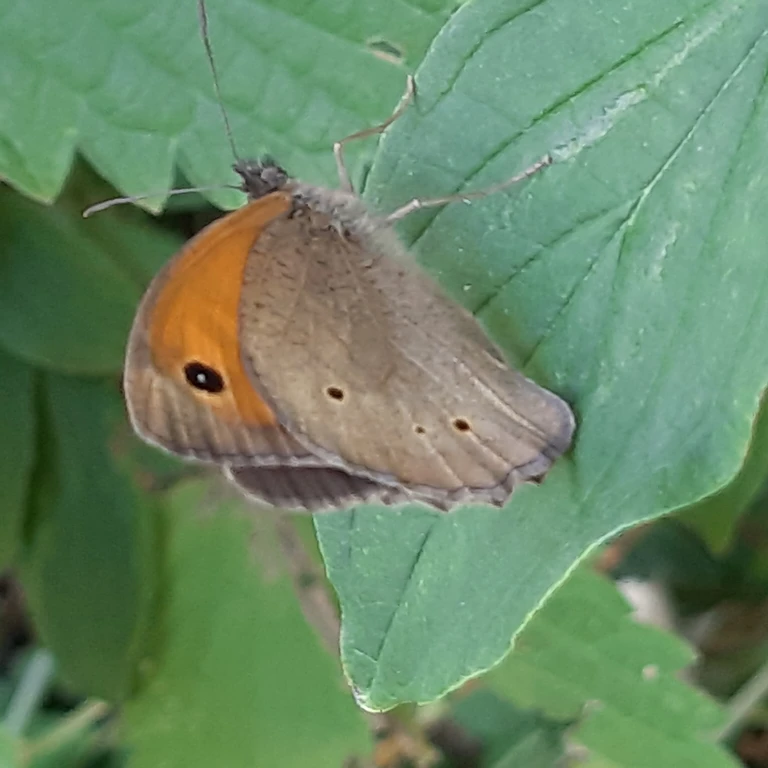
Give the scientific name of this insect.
Maniola jurtina
